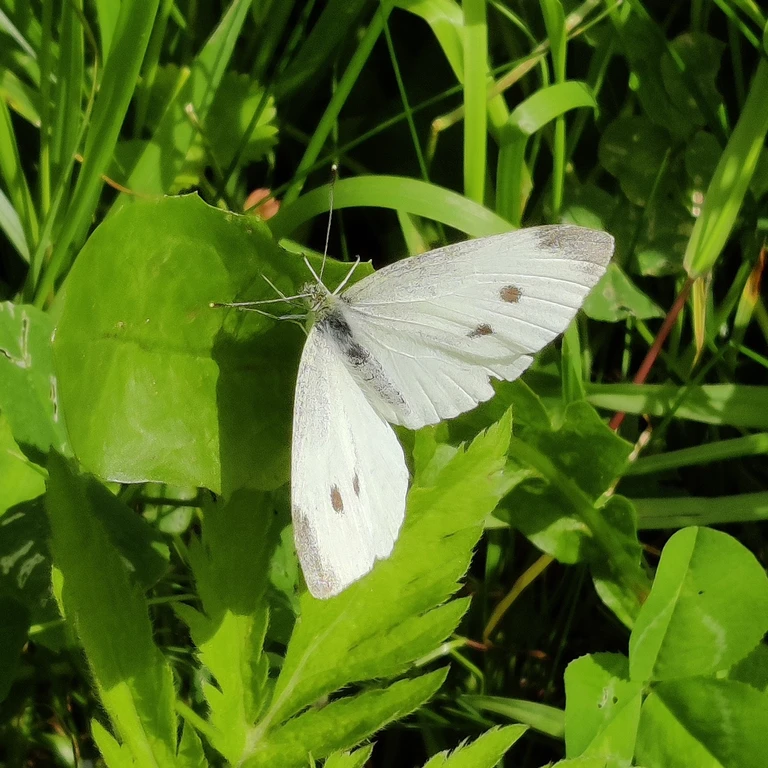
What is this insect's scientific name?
Pieris rapae
